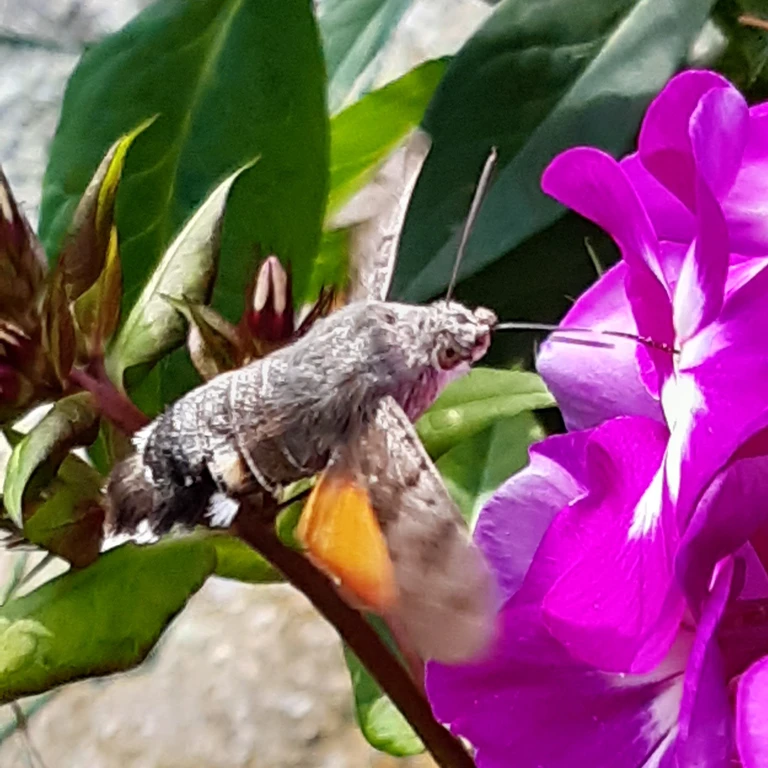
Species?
Macroglossum stellatarum
